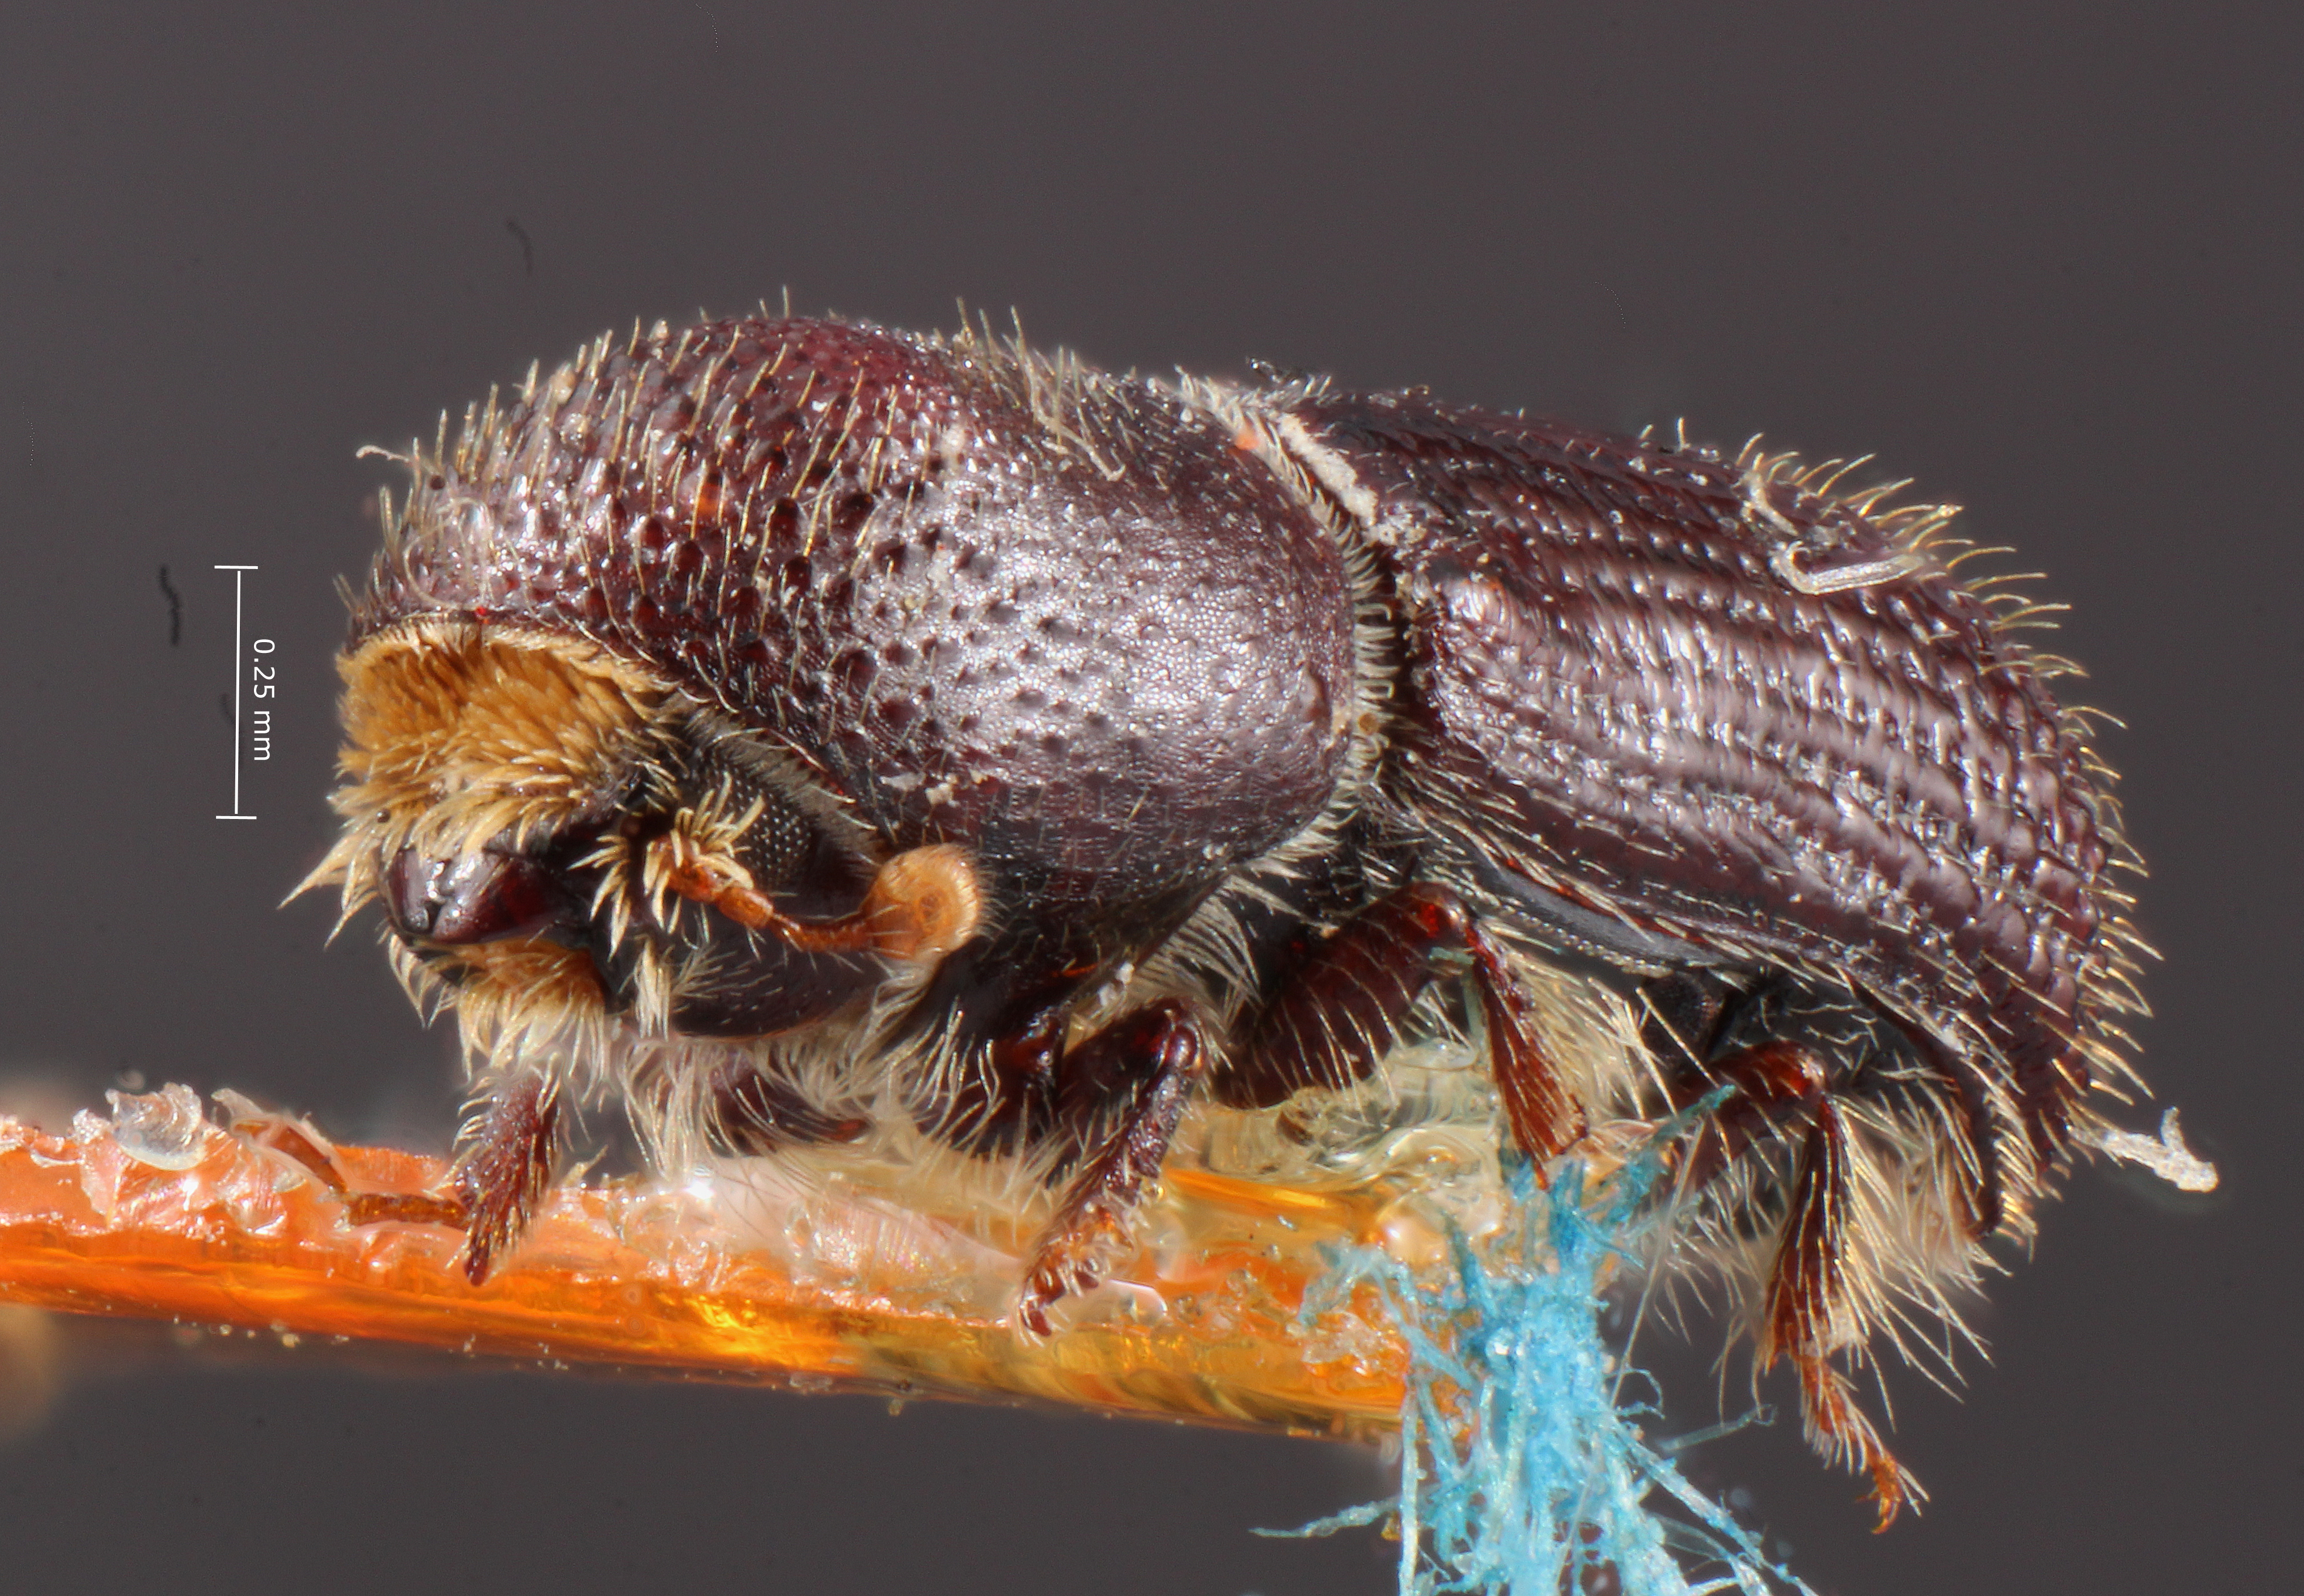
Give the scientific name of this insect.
Micracis langstoni
